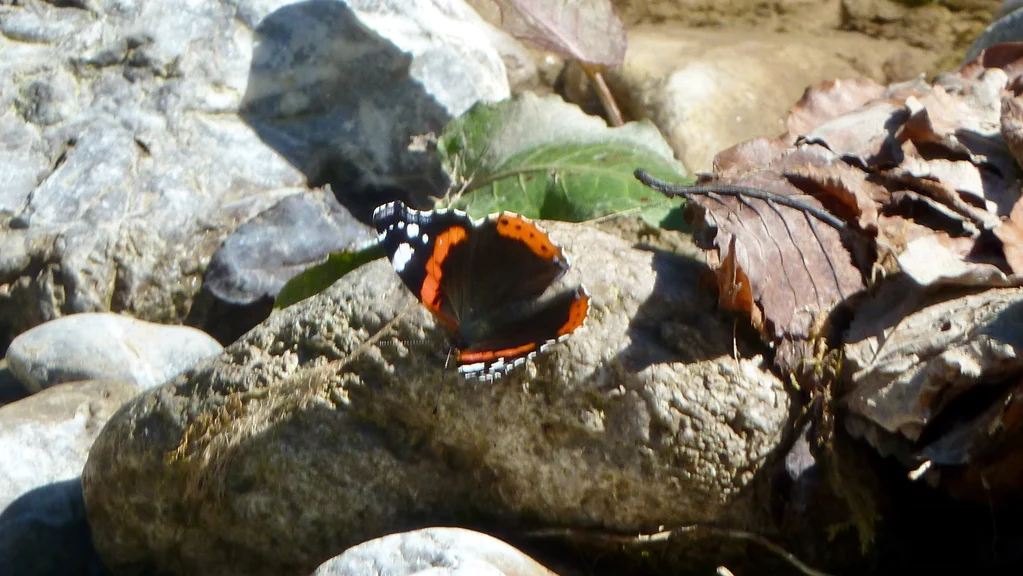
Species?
Vanessa atalanta
